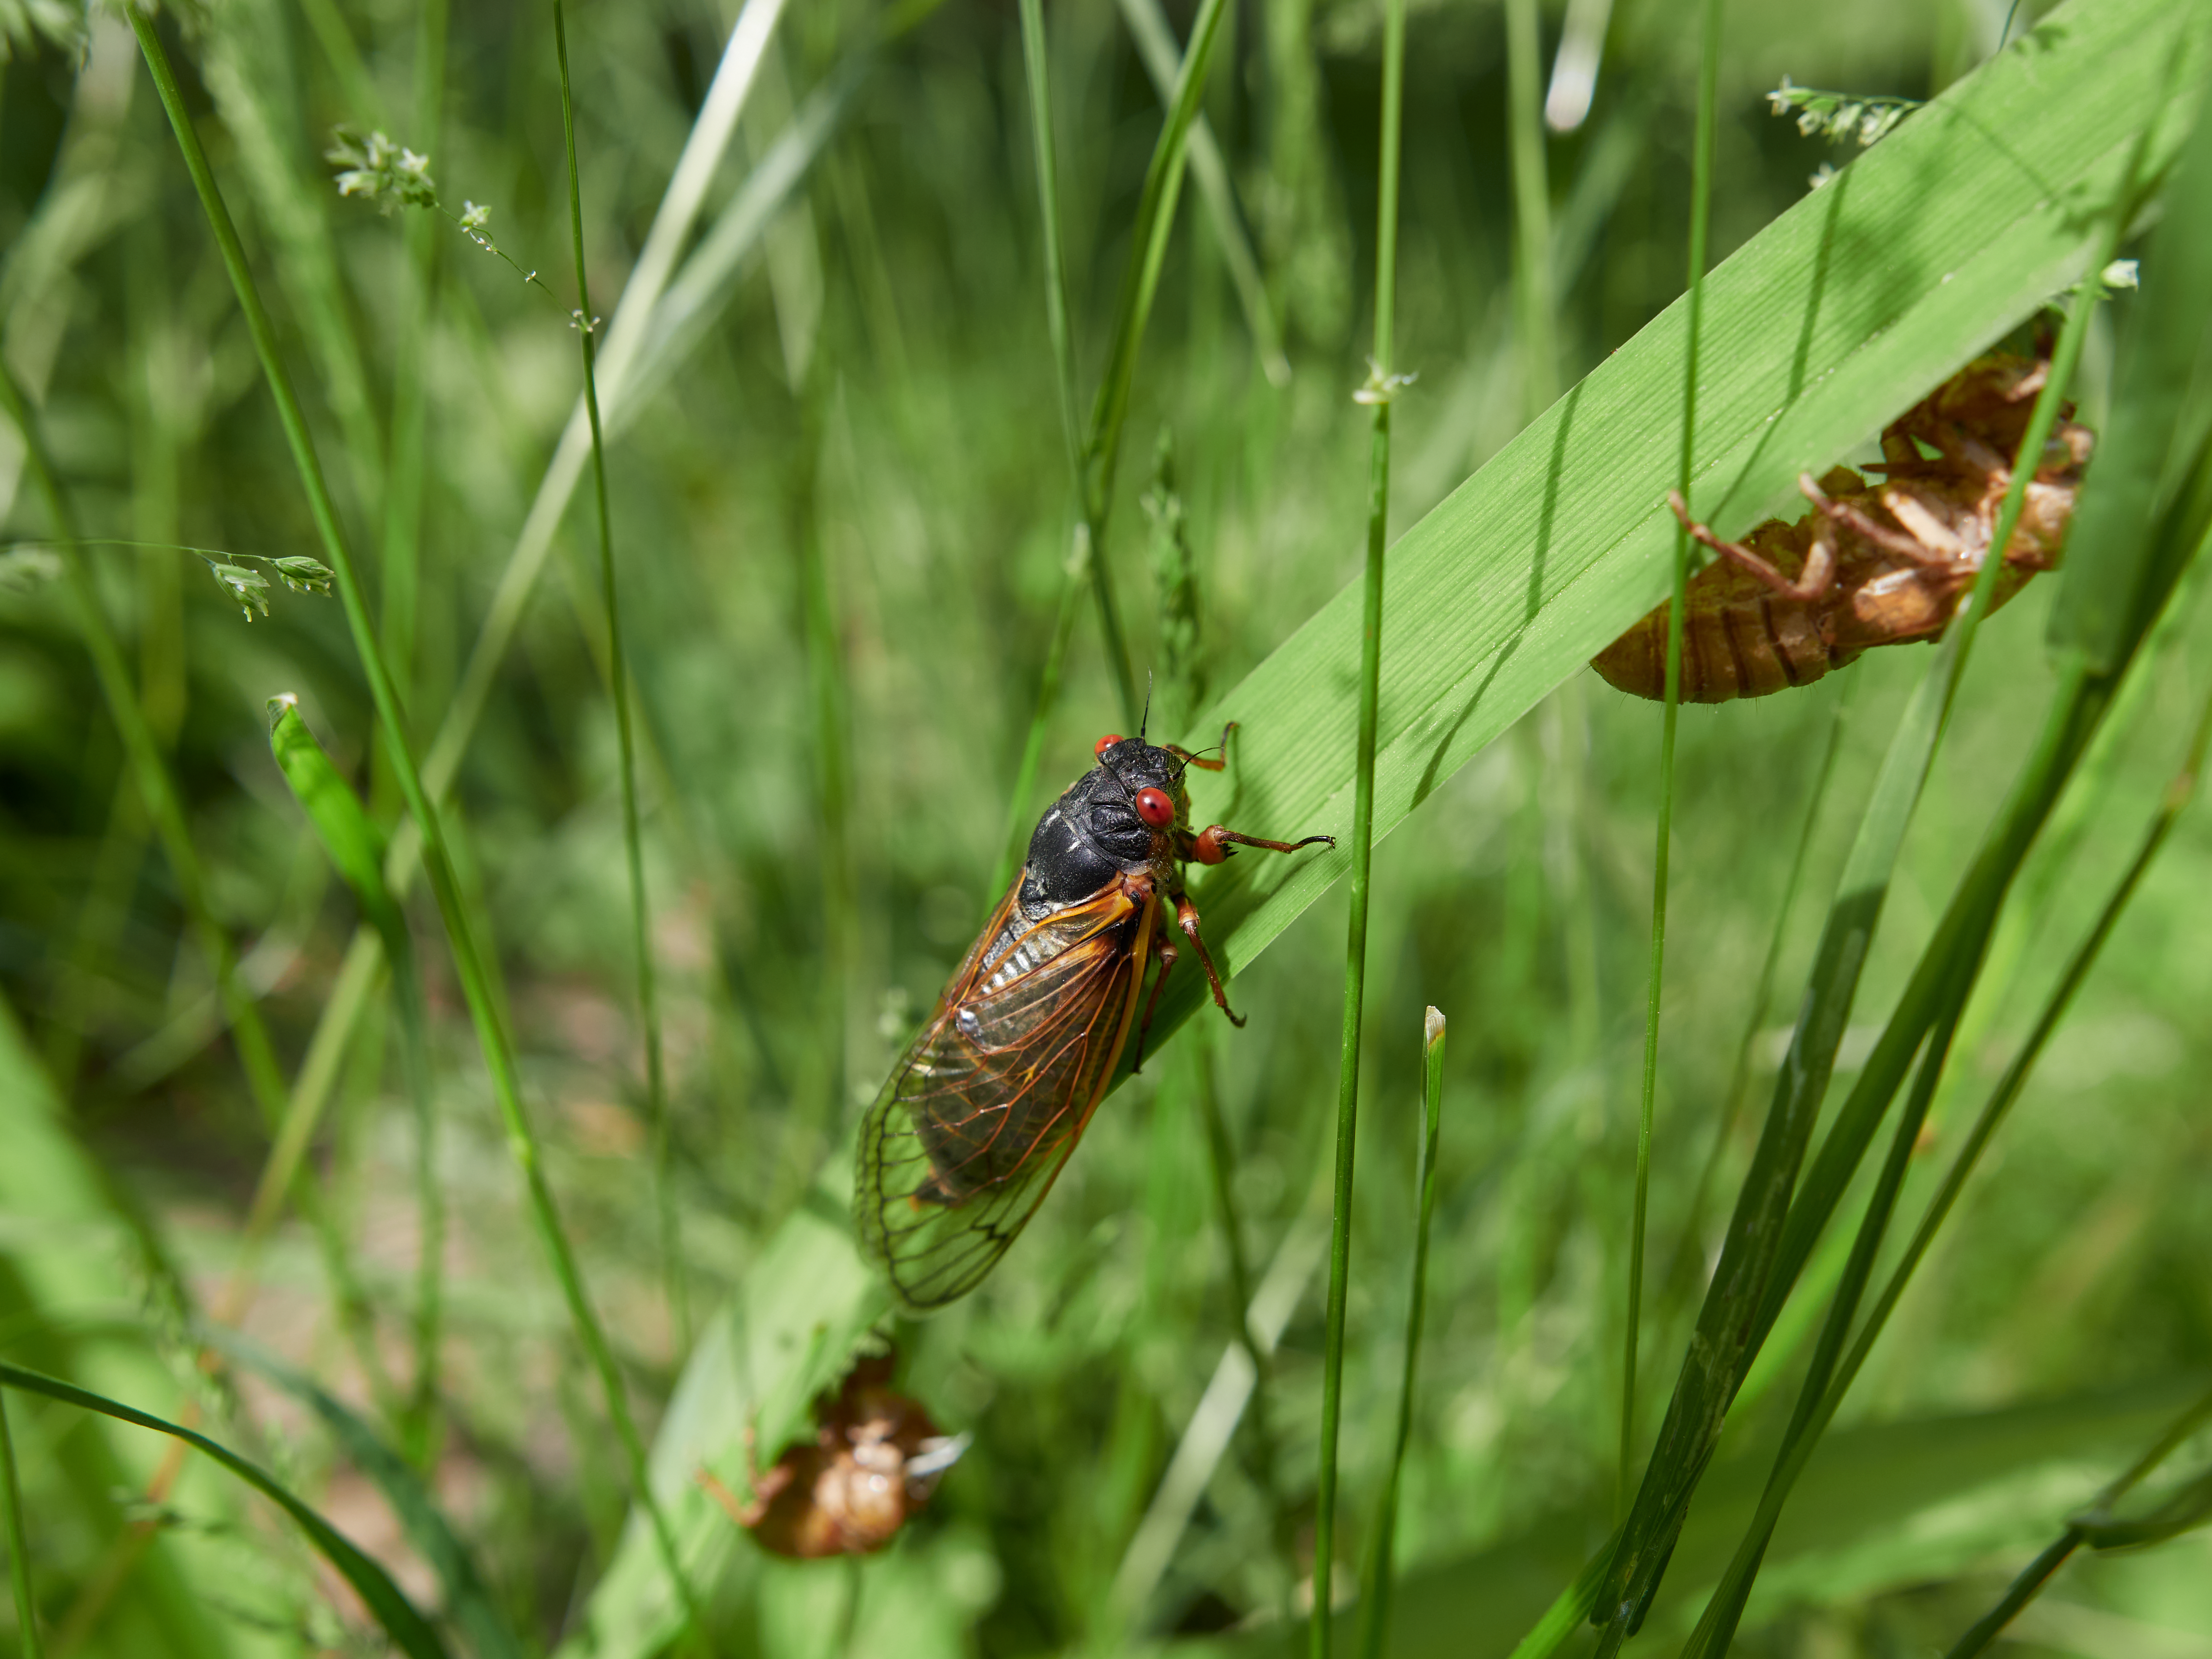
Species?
Magicicada septendecim
